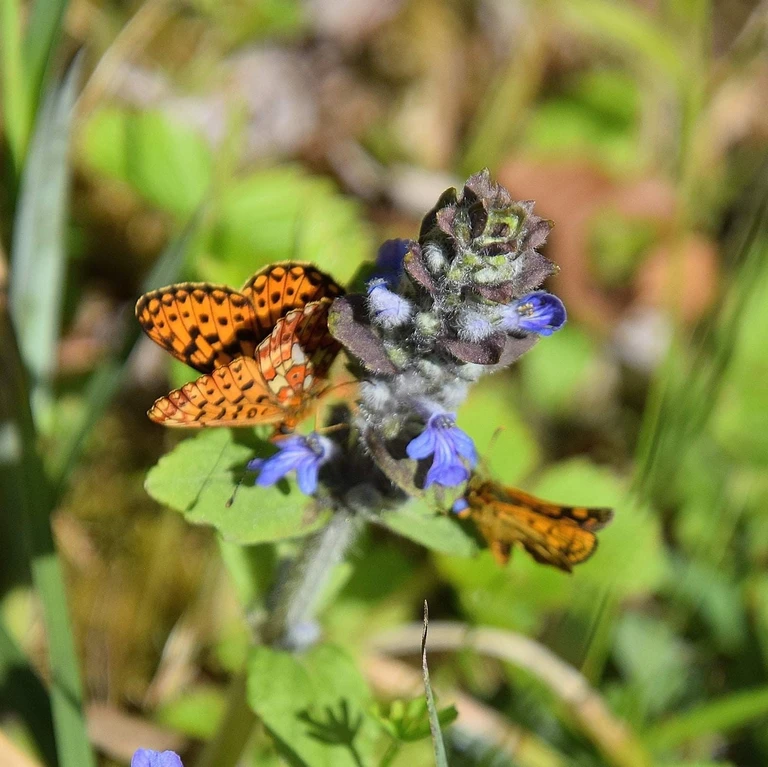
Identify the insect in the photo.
Boloria euphrosyne (also Clossiana euphrosyne)
